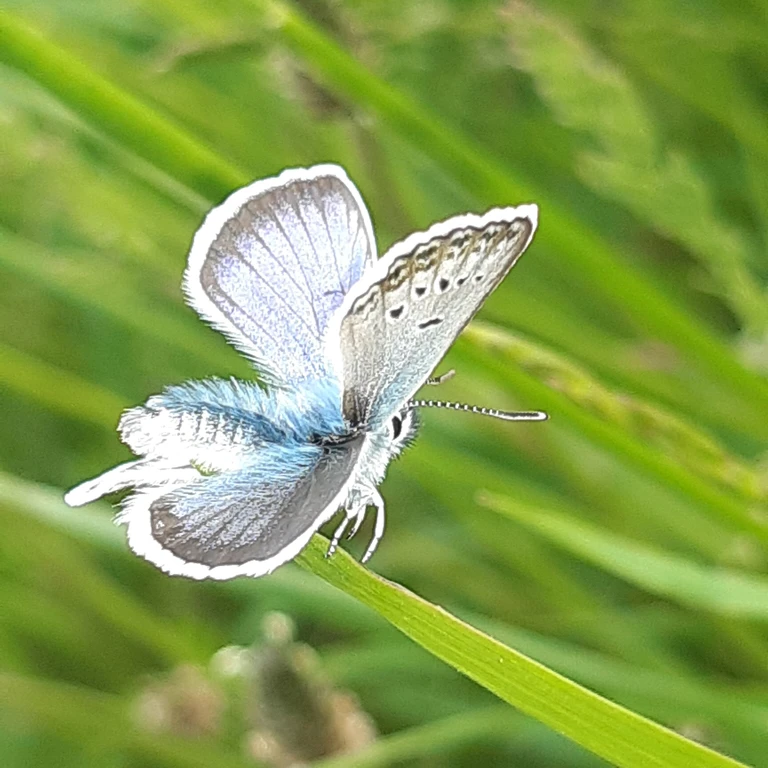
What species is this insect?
Plebejus argus
